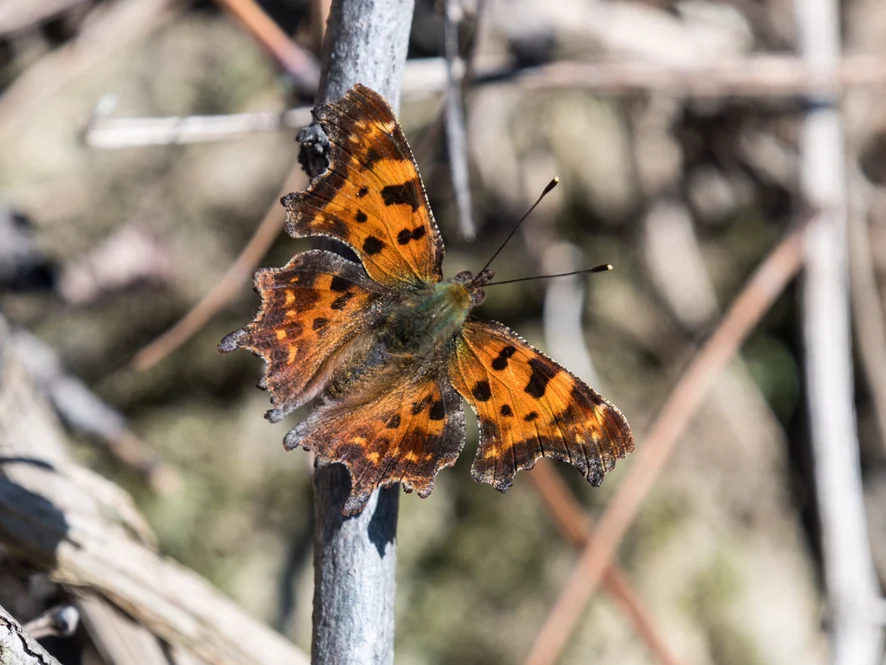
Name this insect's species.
Polygonia c-album
